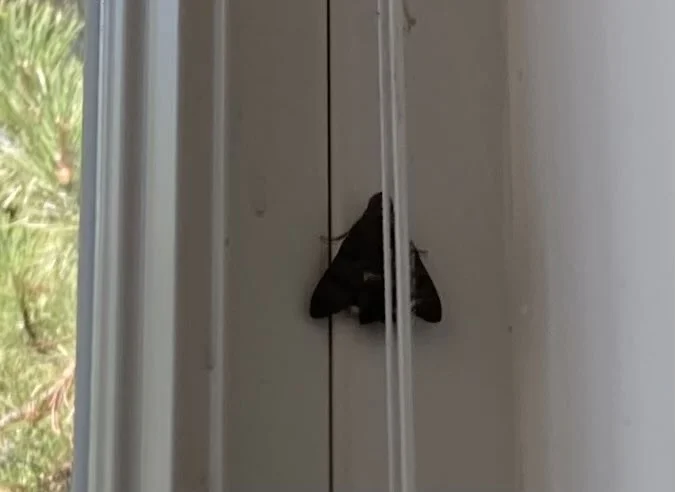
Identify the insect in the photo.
Macroglossum stellatarum
